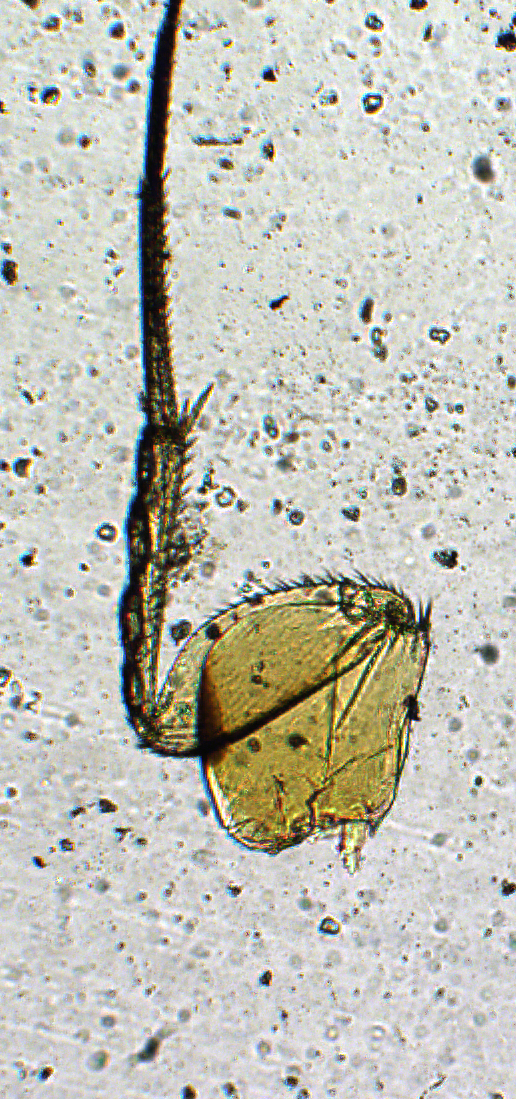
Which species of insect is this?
Elasmus binocellatus
